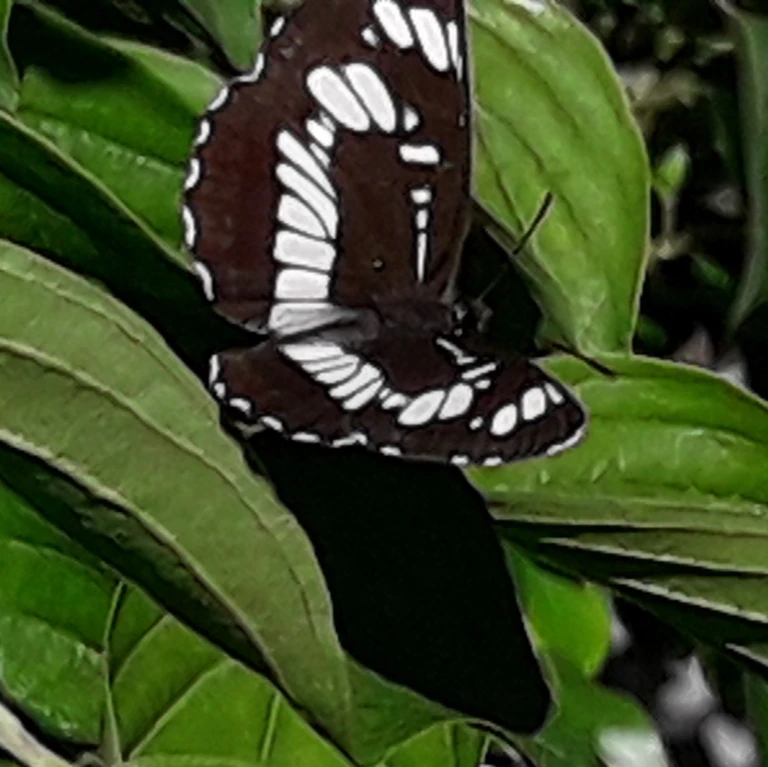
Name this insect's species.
Neptis rivularis
